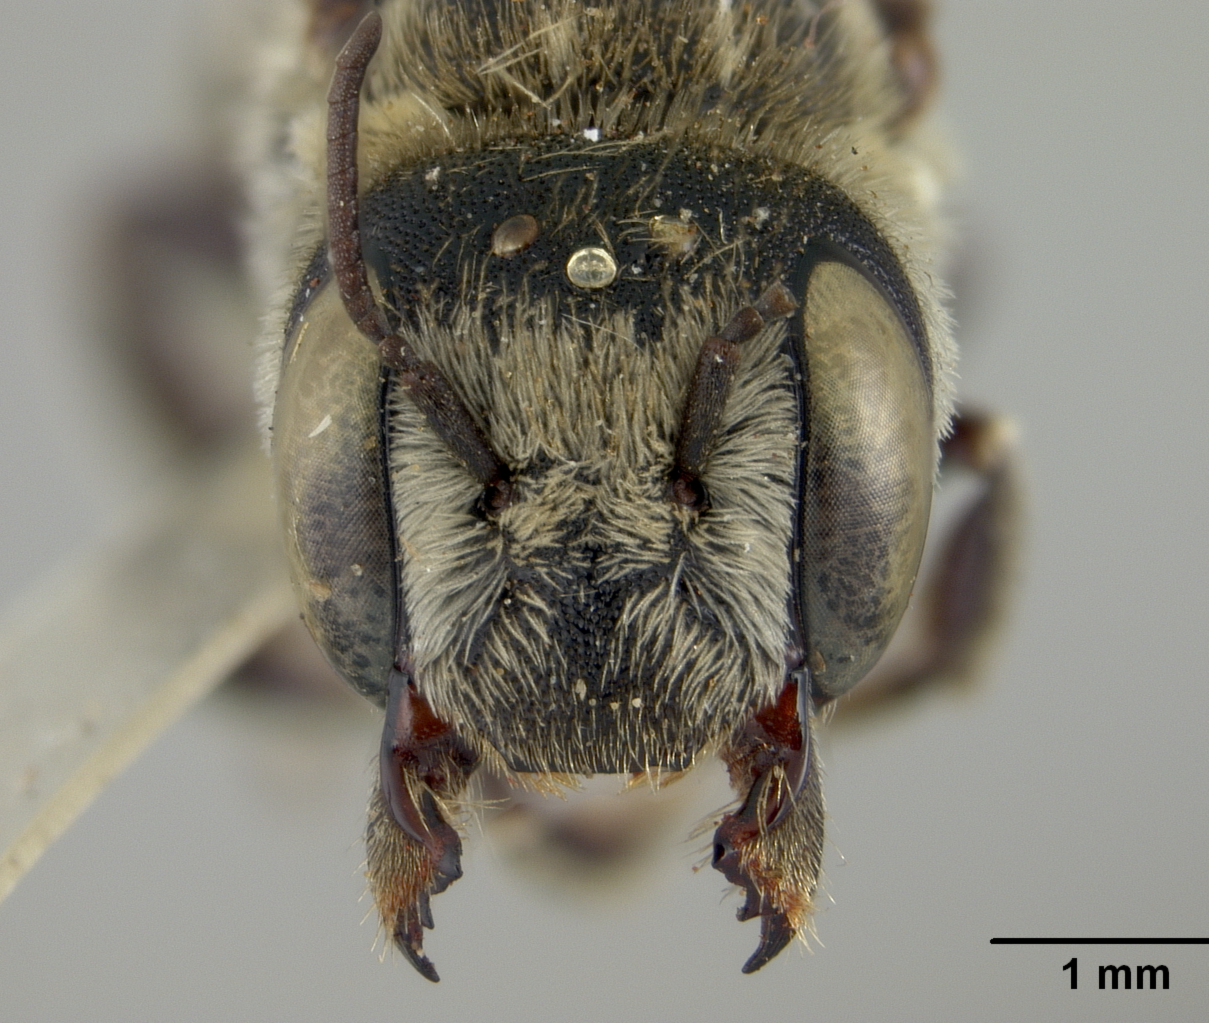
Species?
Ashmeadiella coquilletti
